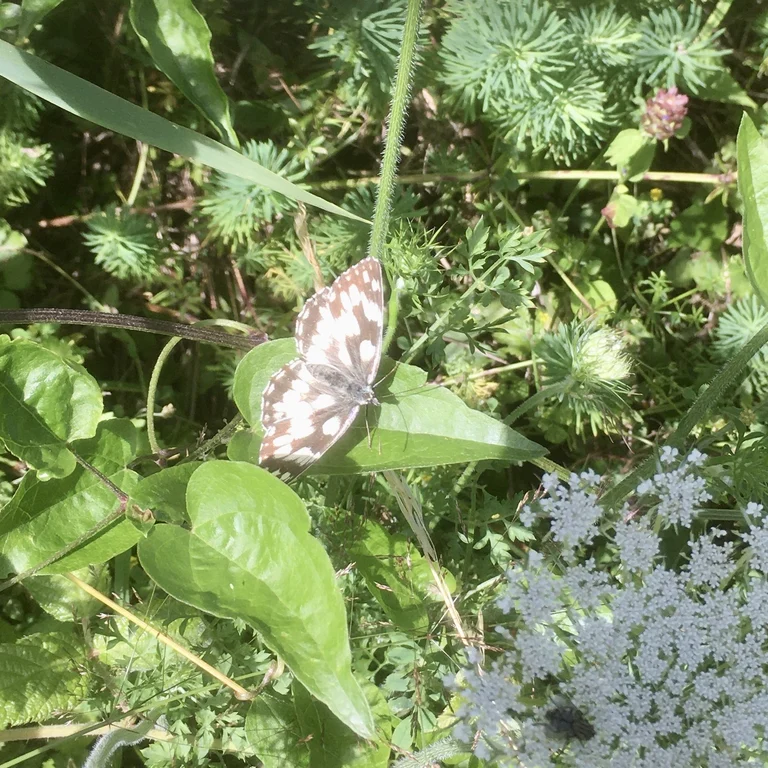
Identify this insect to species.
Melanargia galathea
